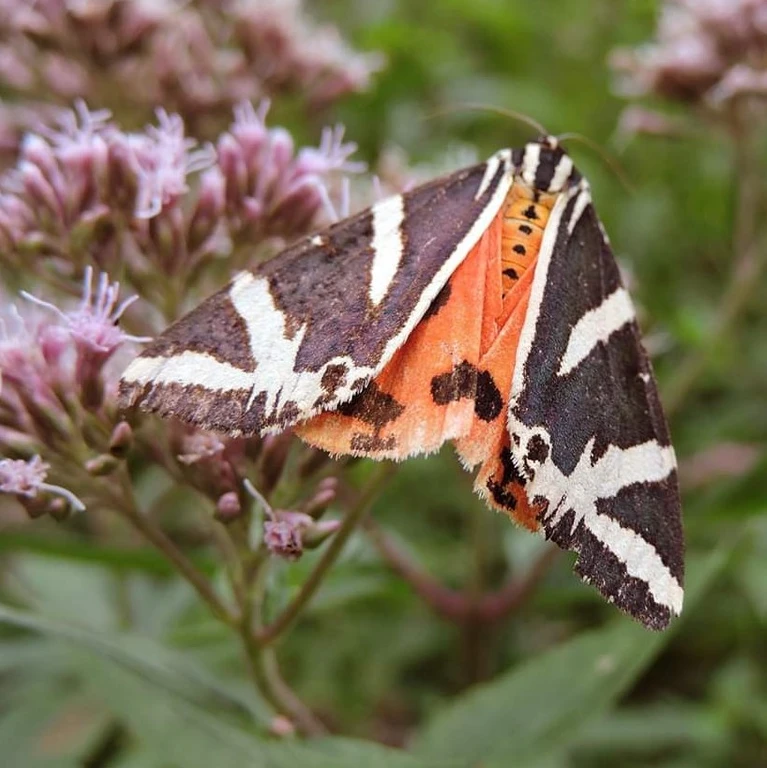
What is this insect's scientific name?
Euplagia quadripunctaria
